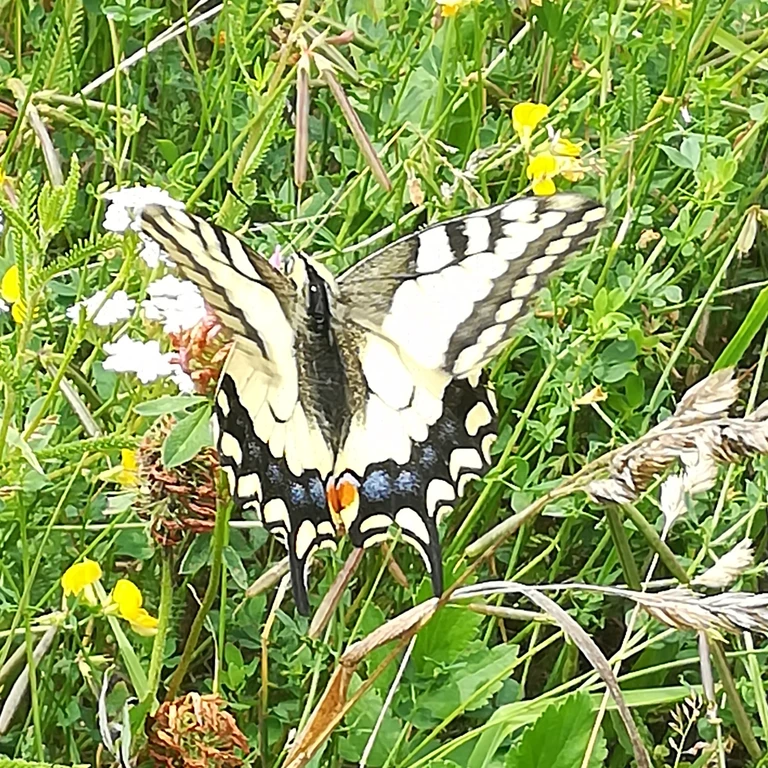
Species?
Papilio machaon
